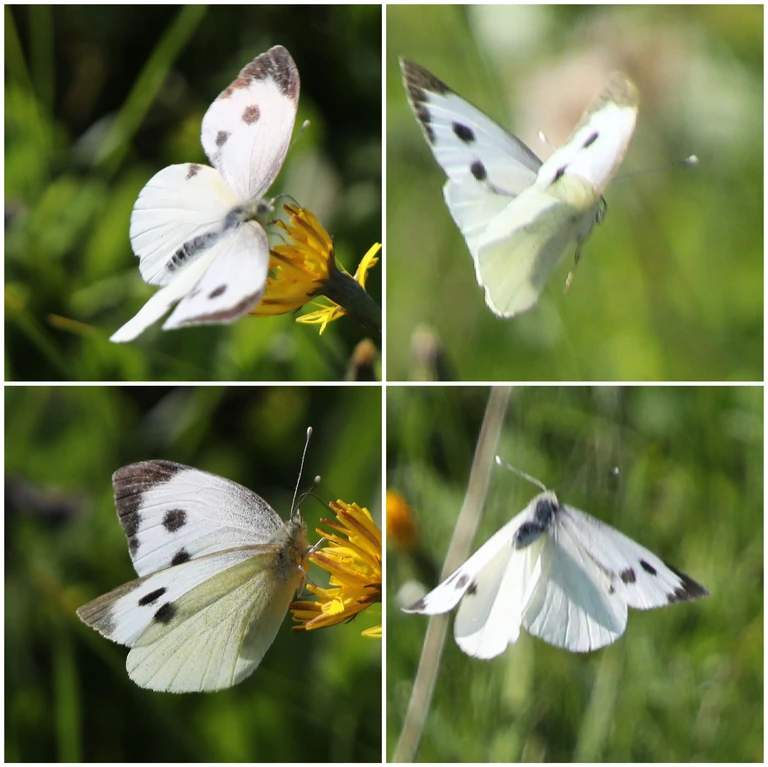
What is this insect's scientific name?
Pieris brassicae
